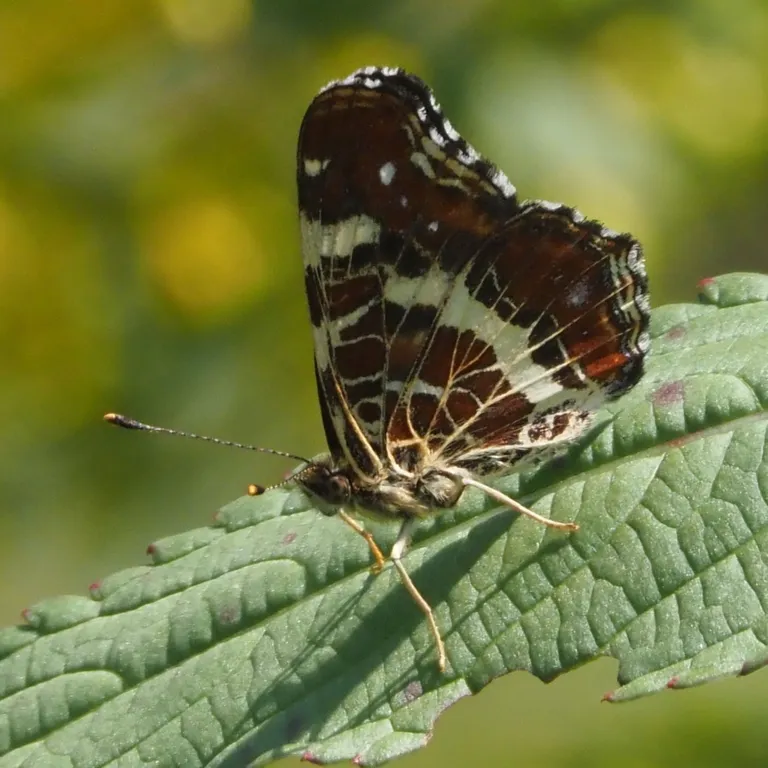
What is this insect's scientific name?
Araschnia levana
